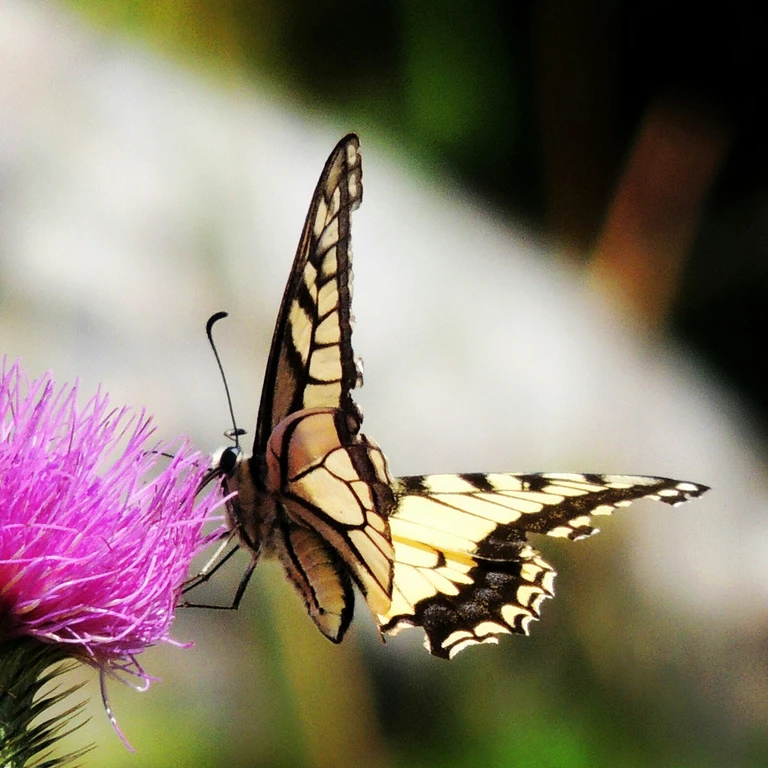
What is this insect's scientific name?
Papilio machaon
